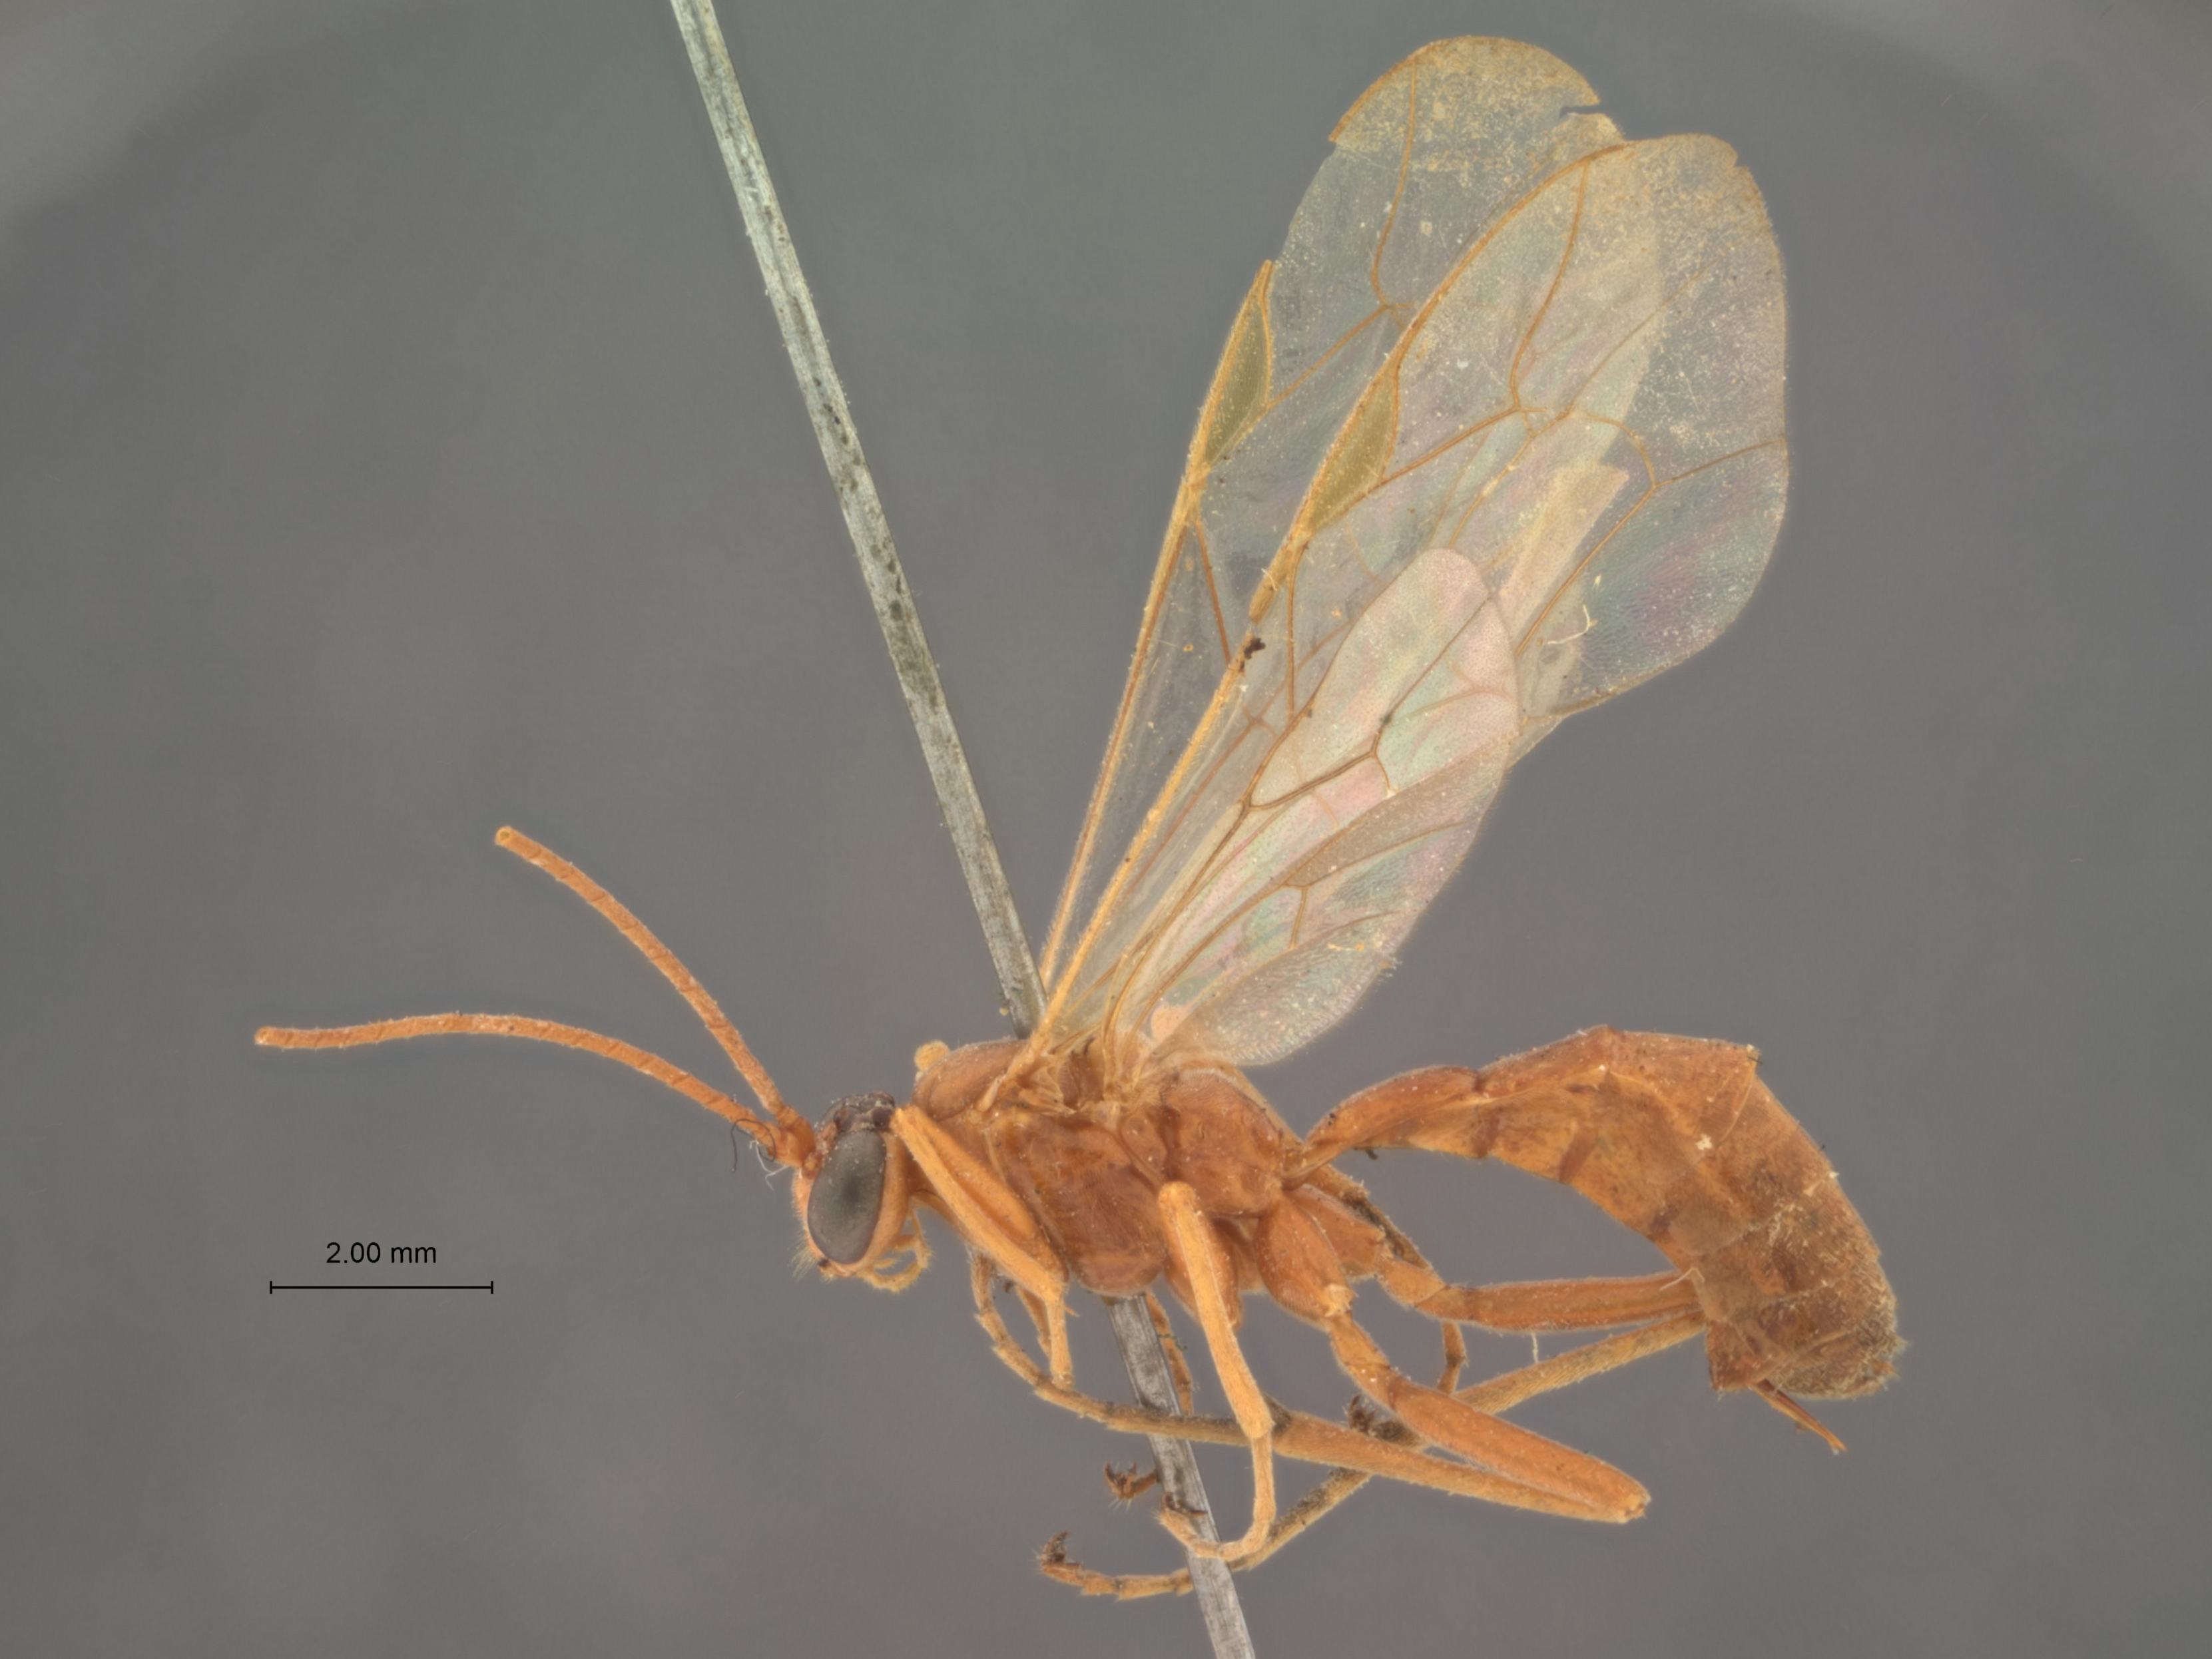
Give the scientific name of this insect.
Parabates crassus
